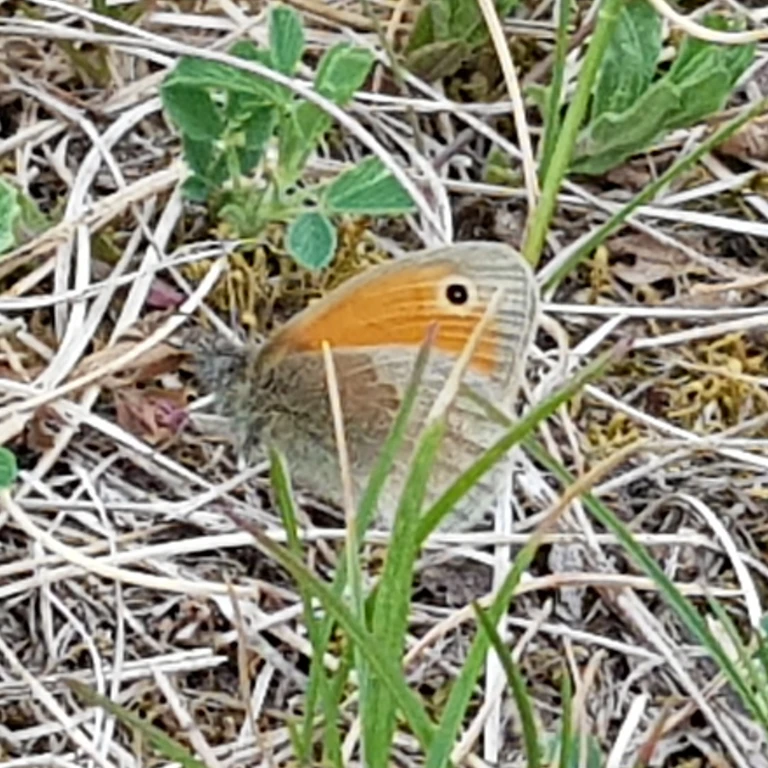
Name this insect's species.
Coenonympha pamphilus
